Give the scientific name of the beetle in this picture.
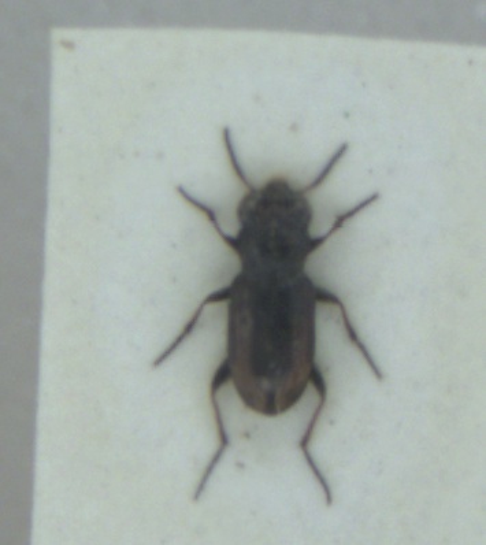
Notiophilus biguttatus
